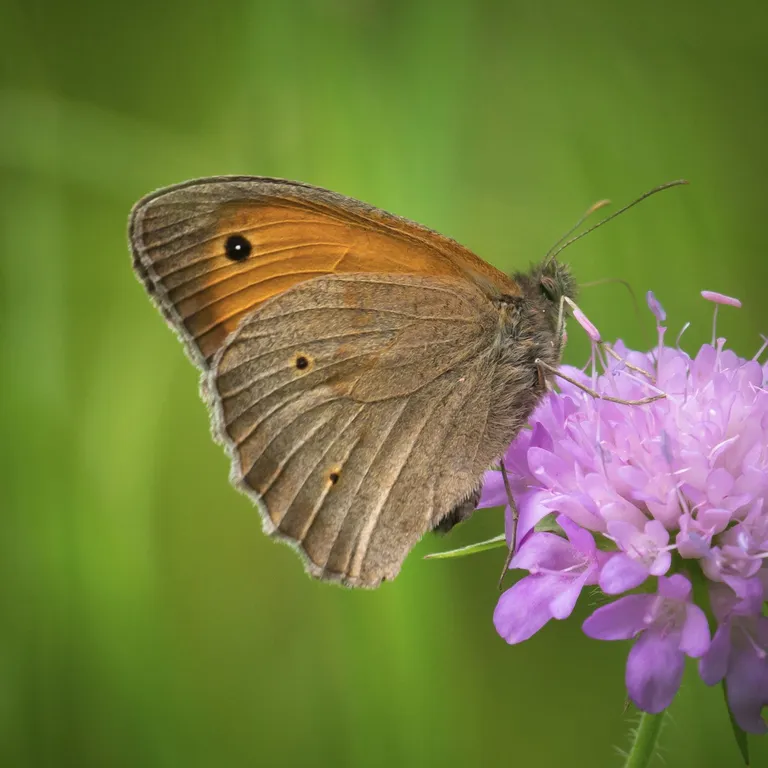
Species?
Maniola jurtina
